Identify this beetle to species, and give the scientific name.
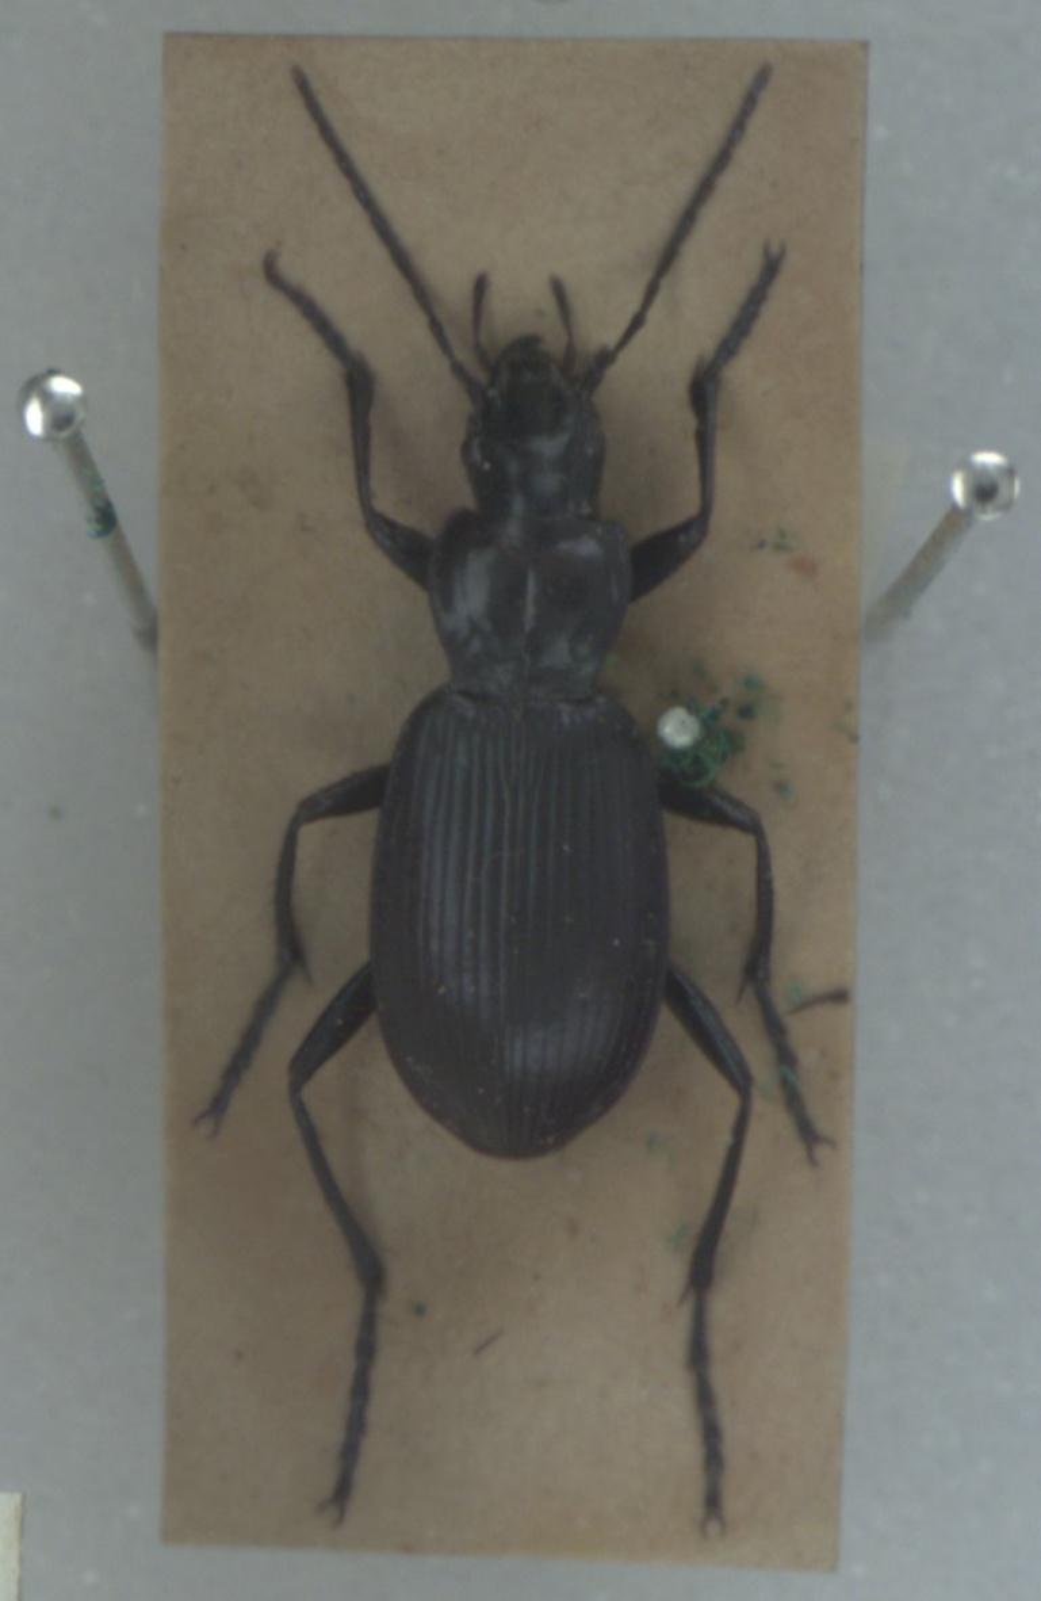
Laemostenus terricola
